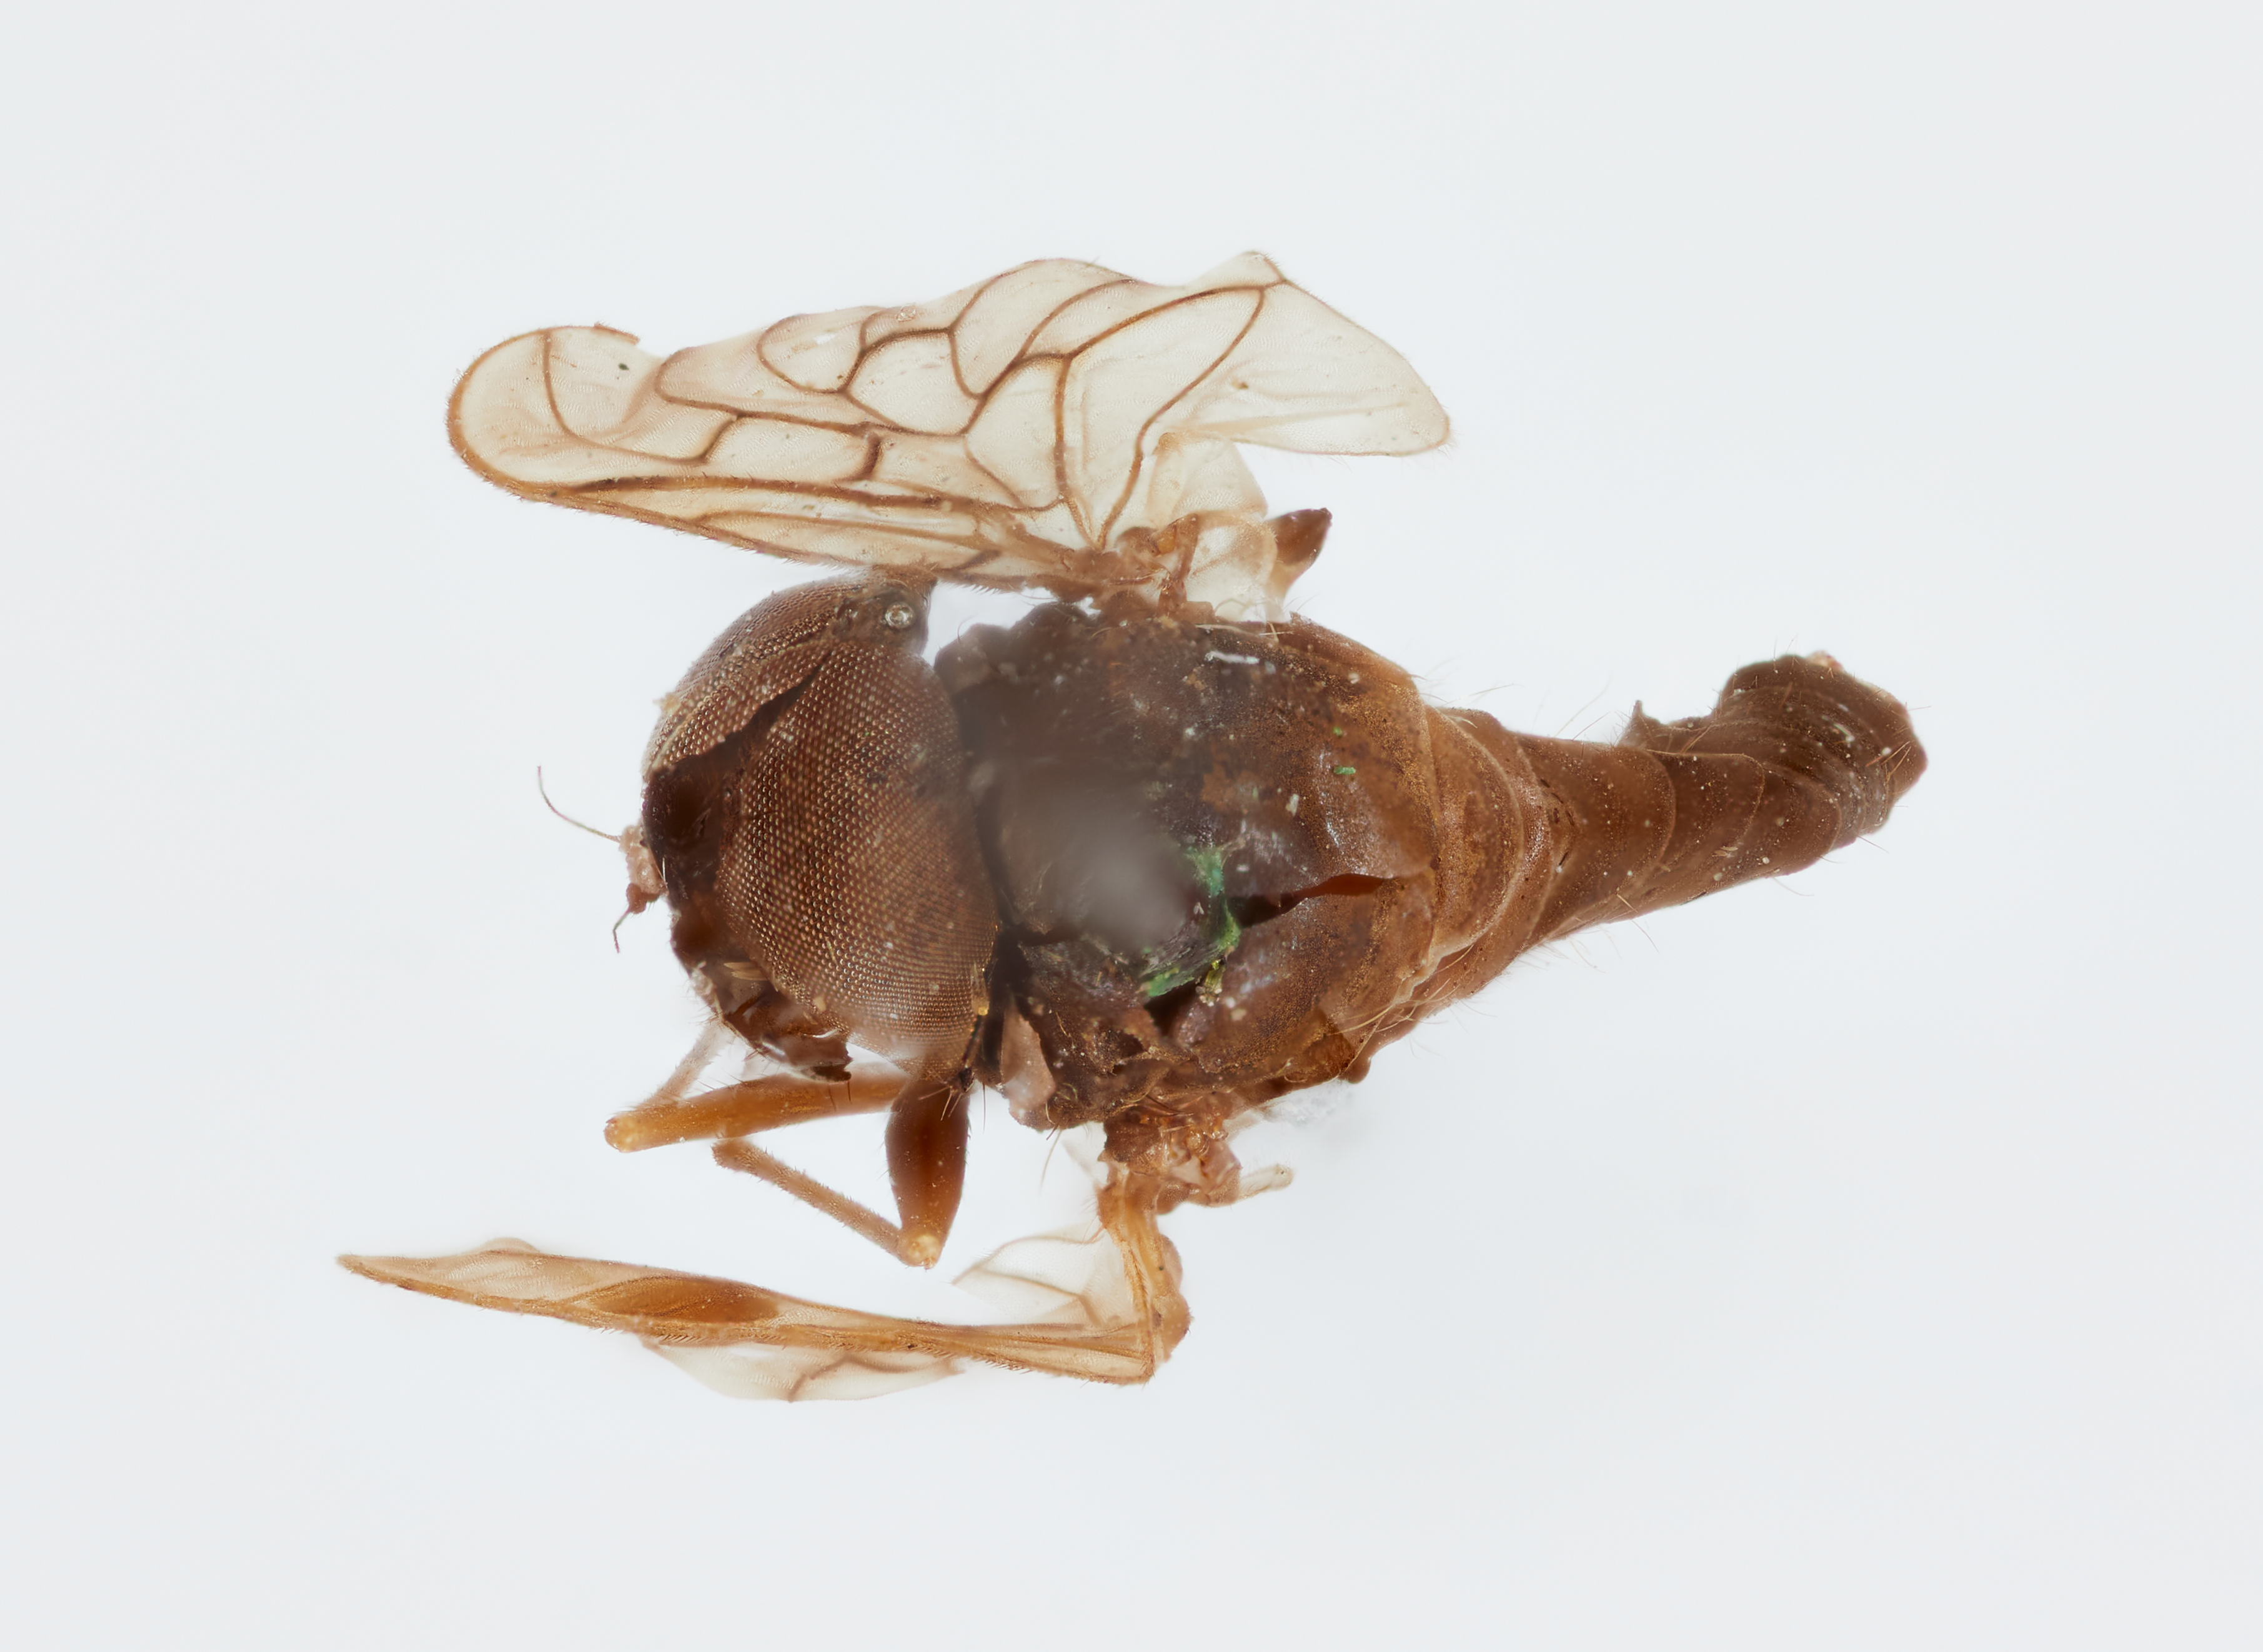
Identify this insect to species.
Chrysopilus griffithi
